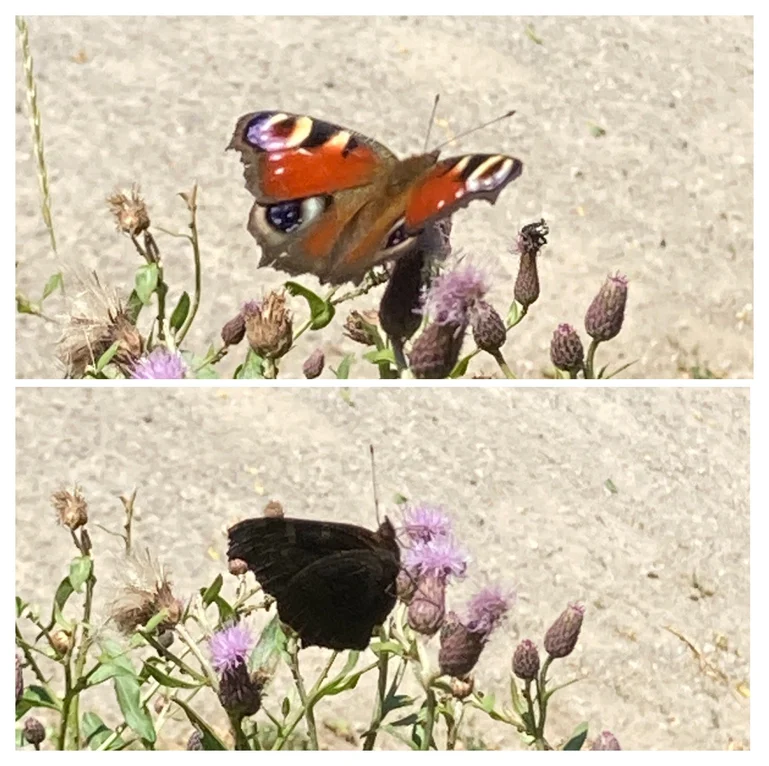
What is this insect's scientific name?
Aglais io
